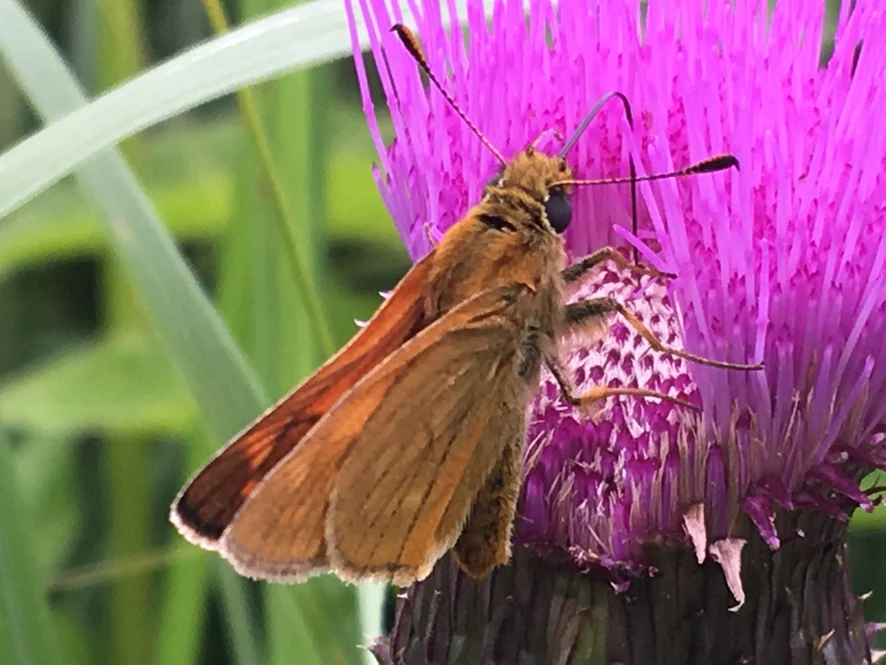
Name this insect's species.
Ochlodes sylvanus (also Ochlodes venata)
